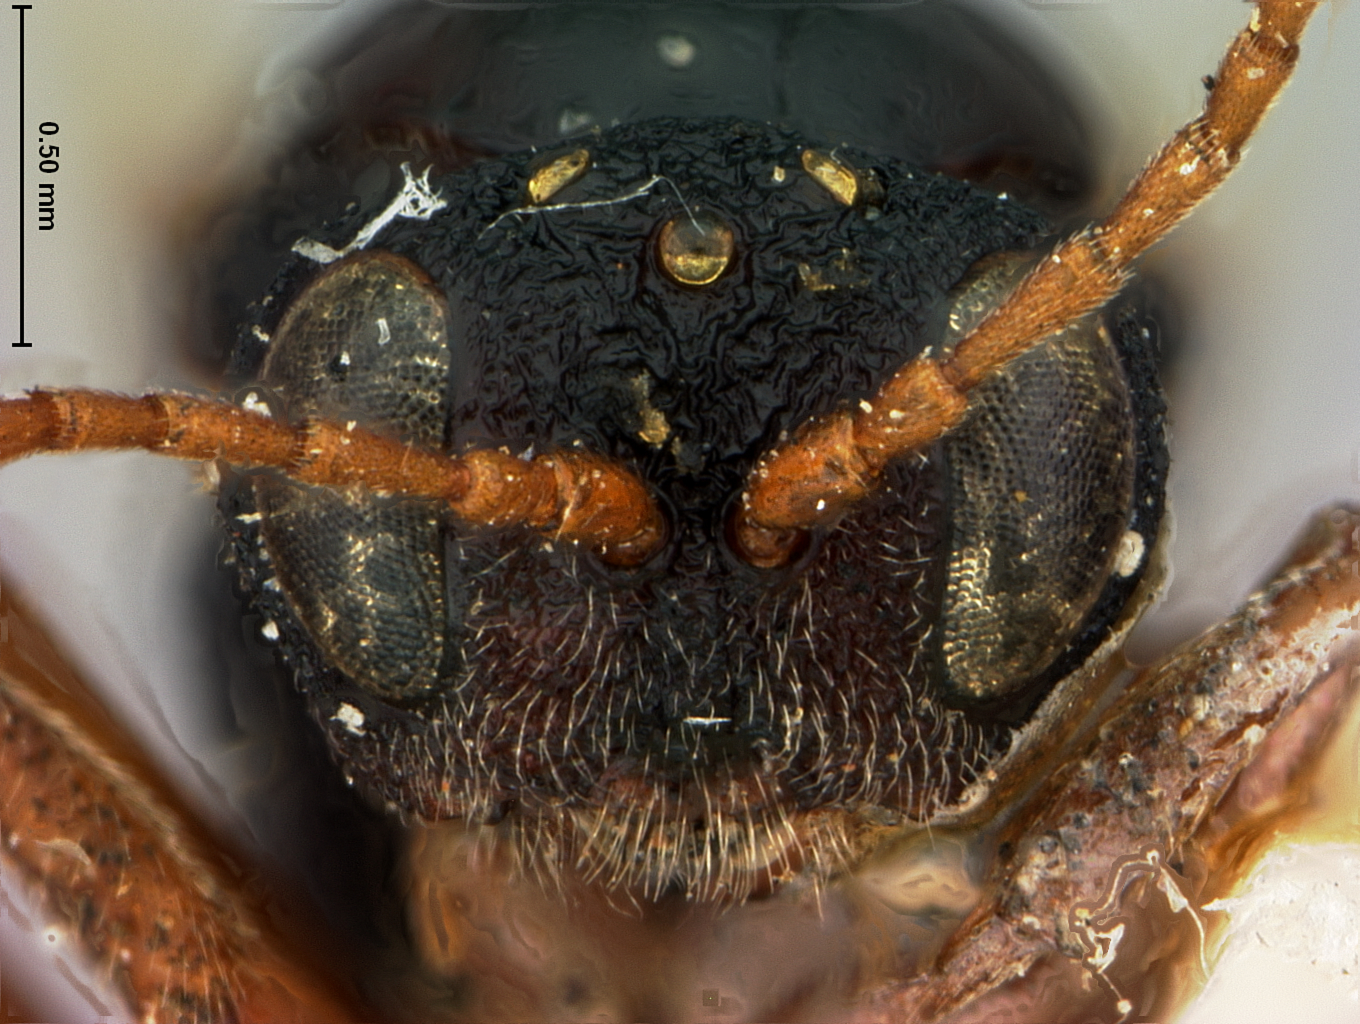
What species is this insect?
Callirhytis perobscura
